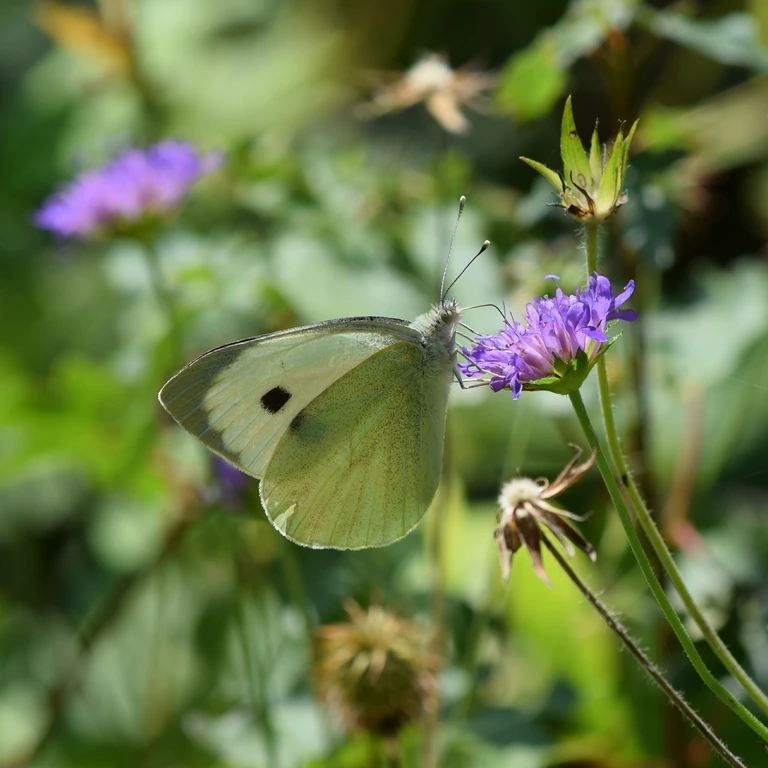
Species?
Pieris brassicae
